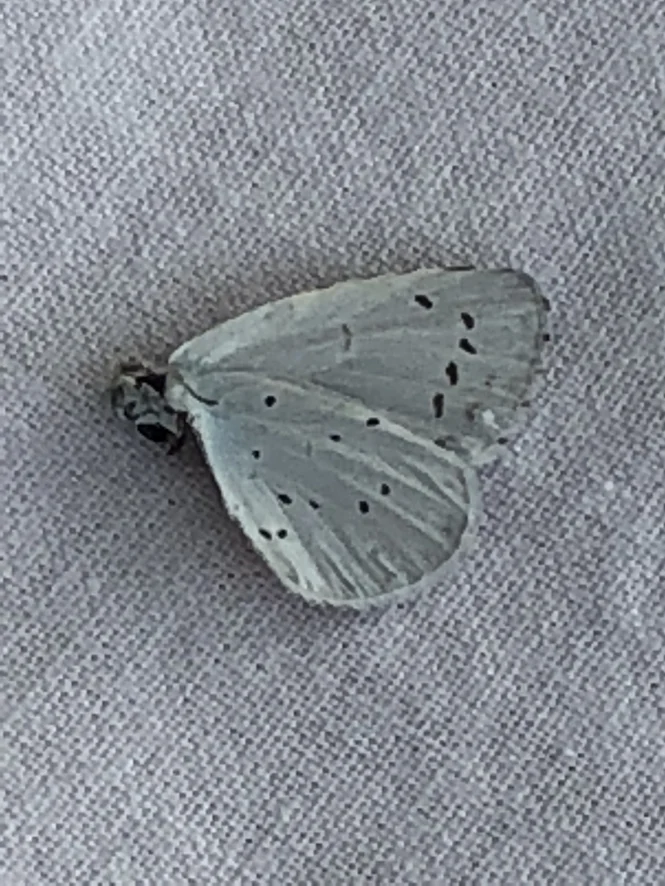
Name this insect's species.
Celastrina argiolus
